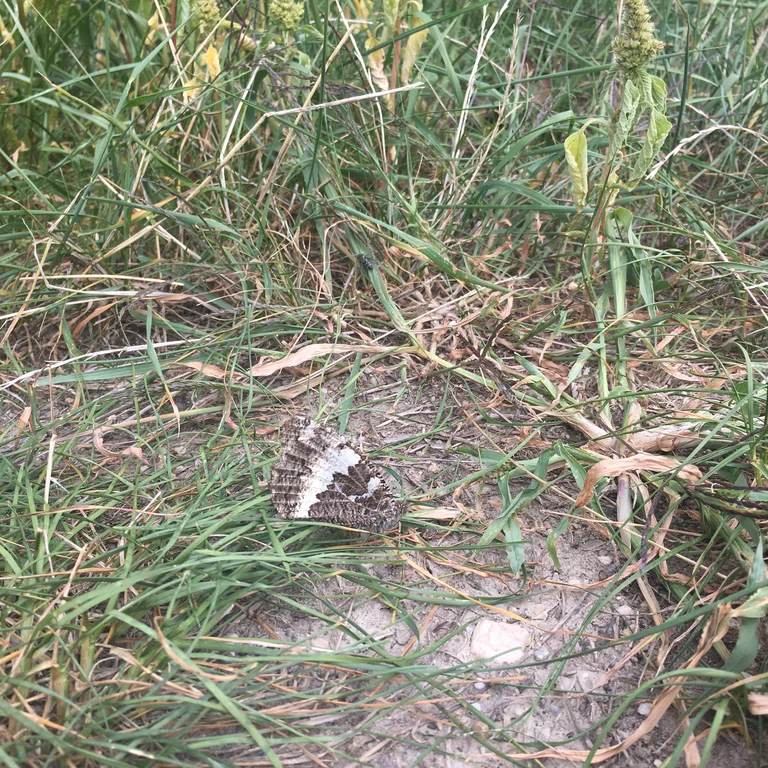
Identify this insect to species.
Brintesia circe
